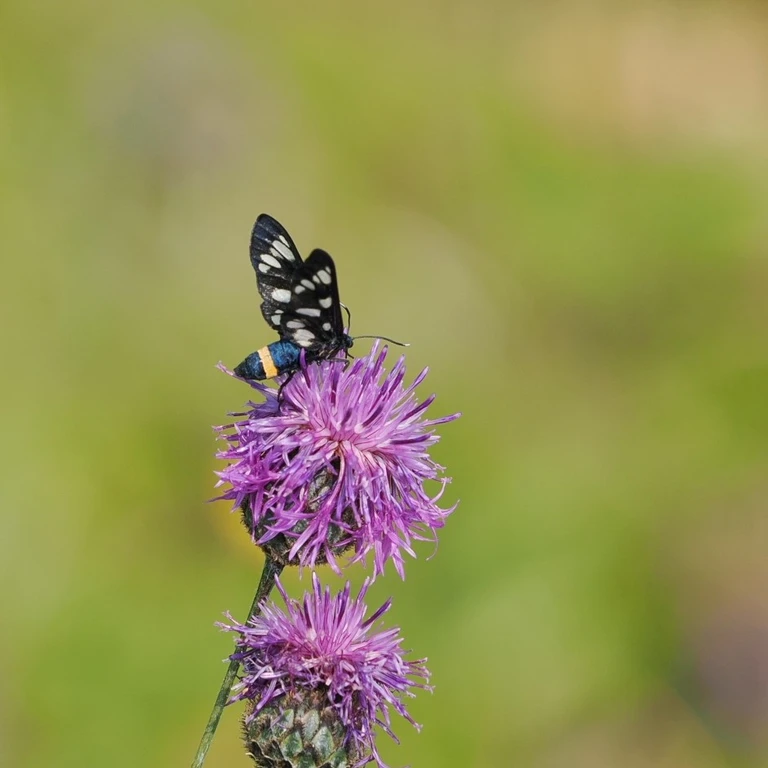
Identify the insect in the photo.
Amata phegea
